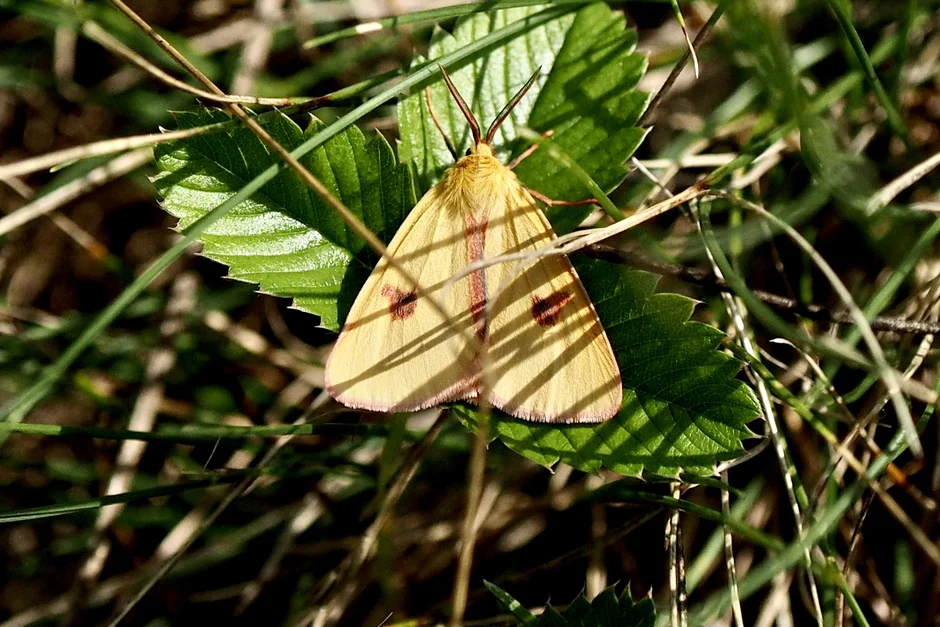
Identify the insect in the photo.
Diacrisia sannio
